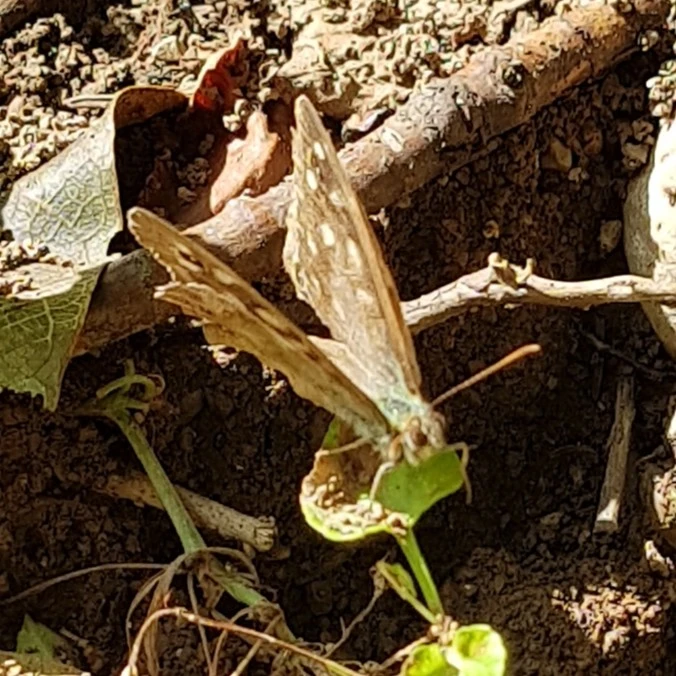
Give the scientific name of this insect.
Pararge aegeria
